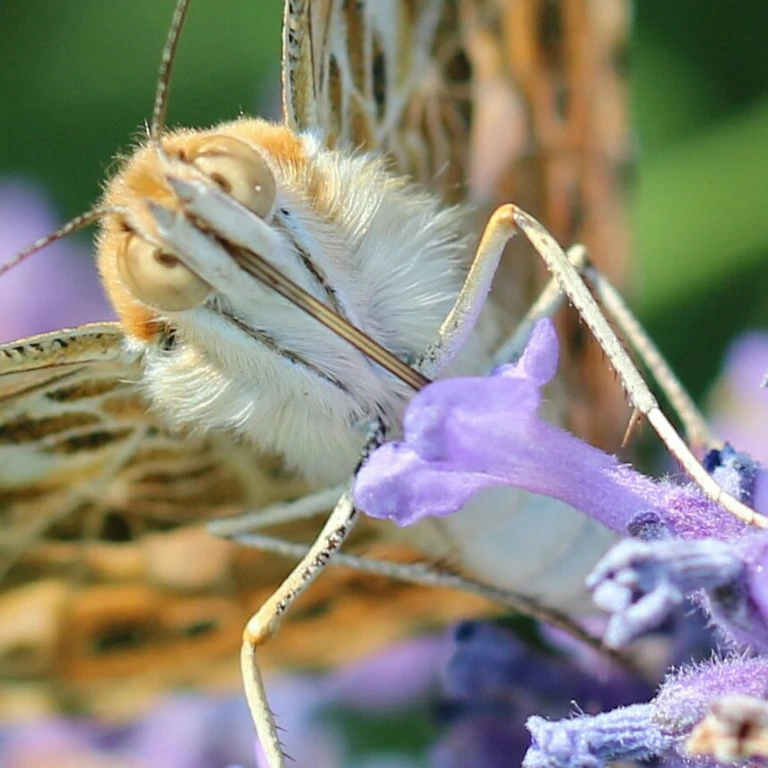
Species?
Vanessa cardui
